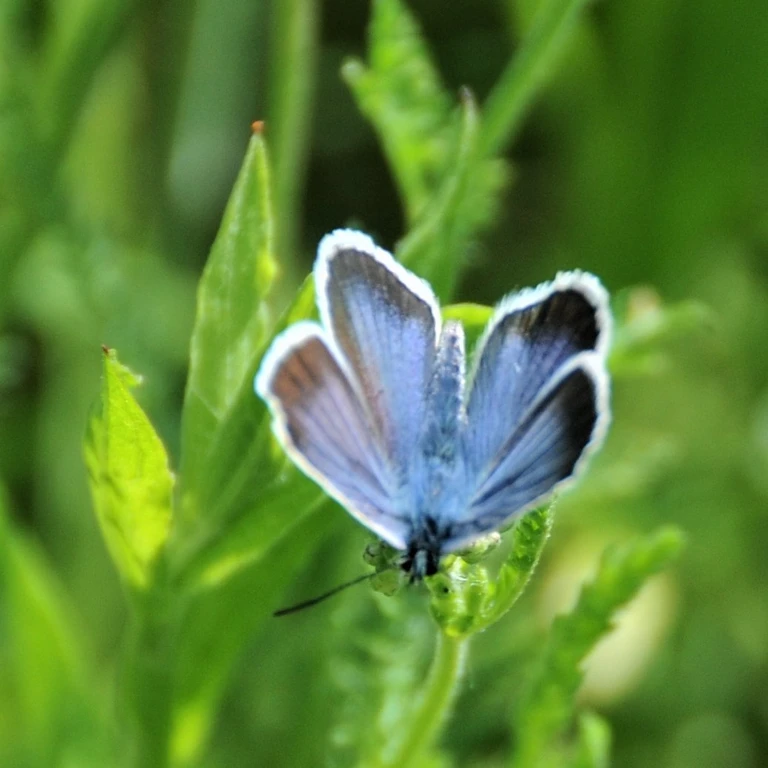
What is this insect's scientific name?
Plebejus argus
